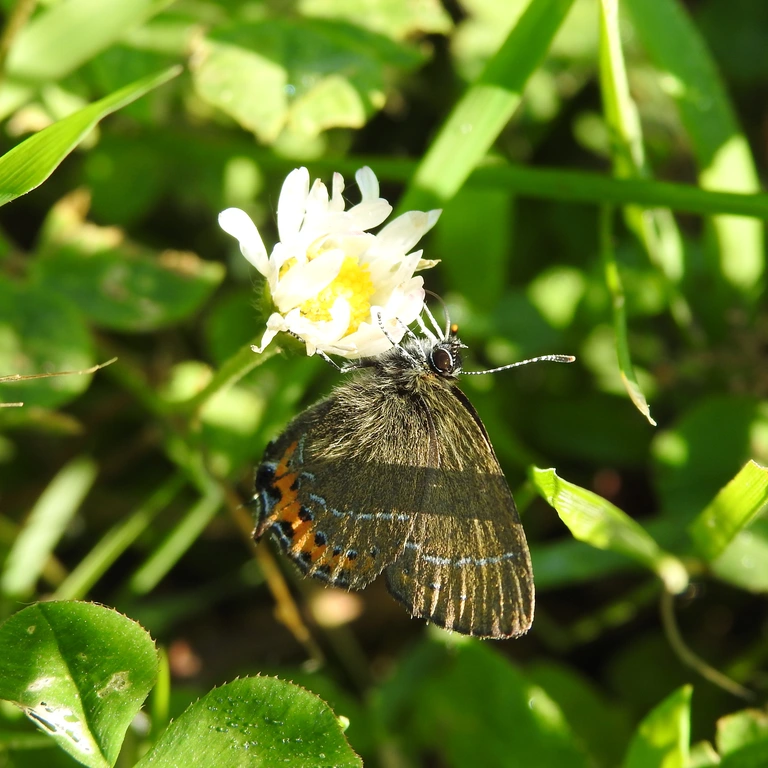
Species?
Satyrium pruni (also Fixsenia pruni)
